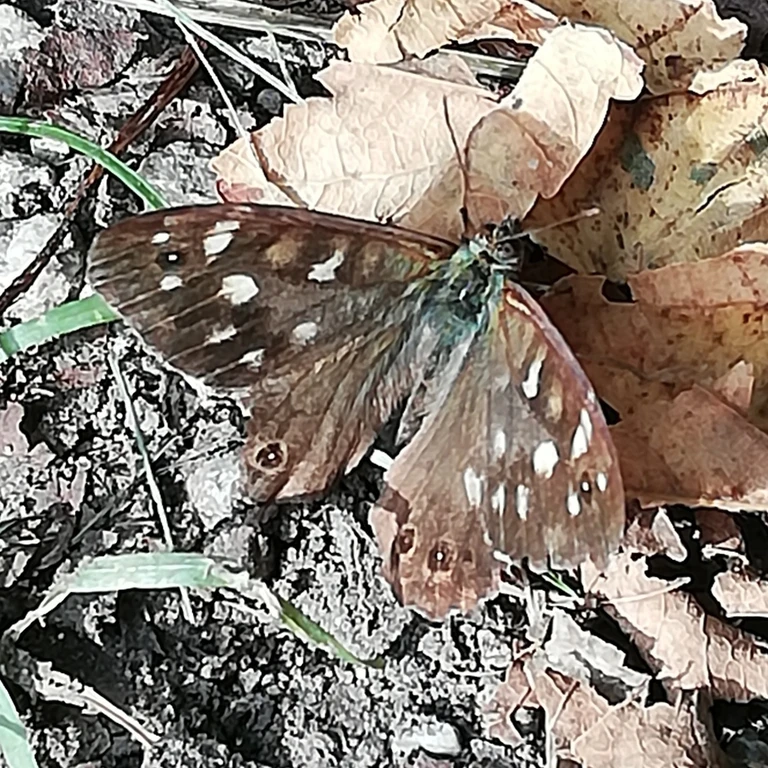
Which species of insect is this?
Pararge aegeria
